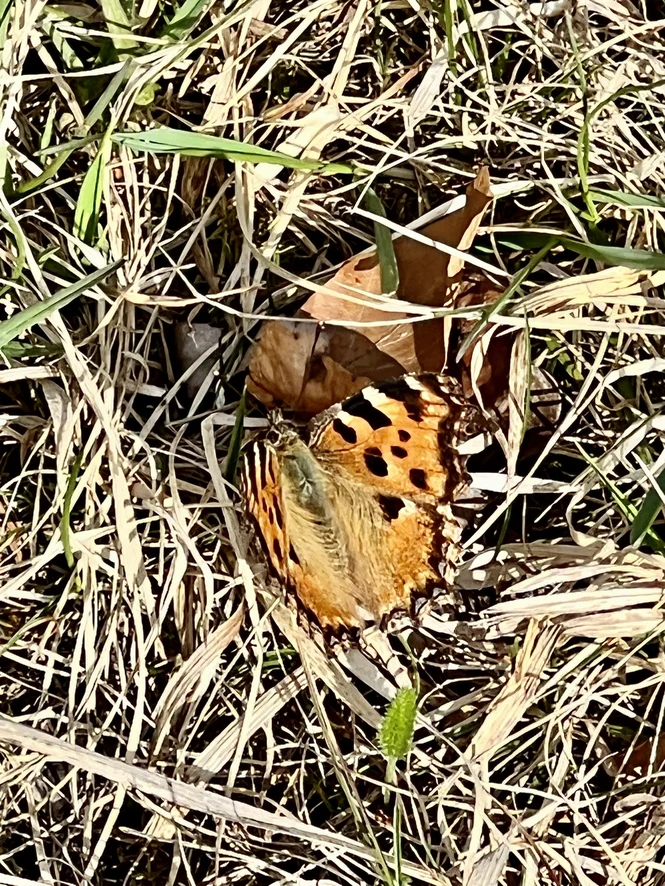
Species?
Nymphalis polychloros
